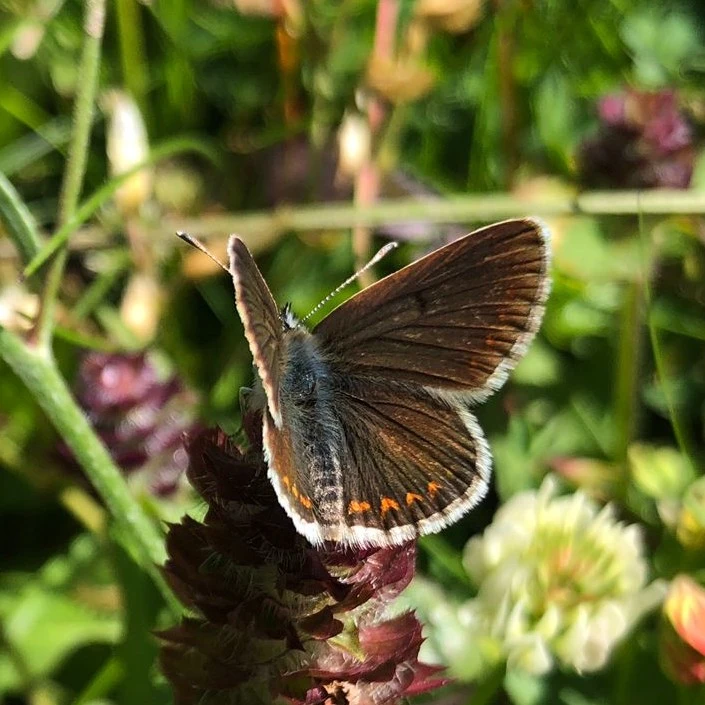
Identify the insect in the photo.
Polyommatus eros
